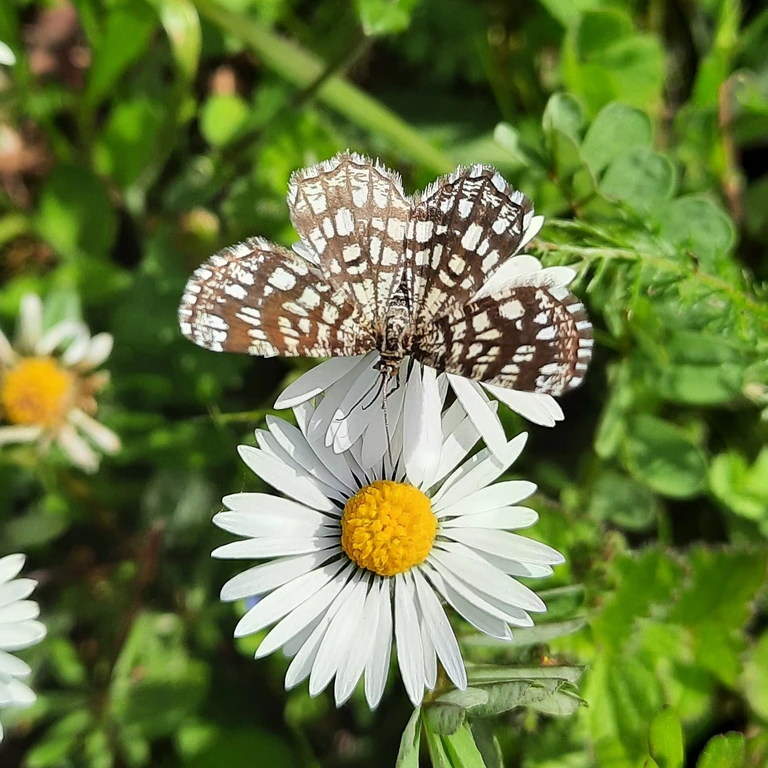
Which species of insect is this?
Chiasmia clathrata
